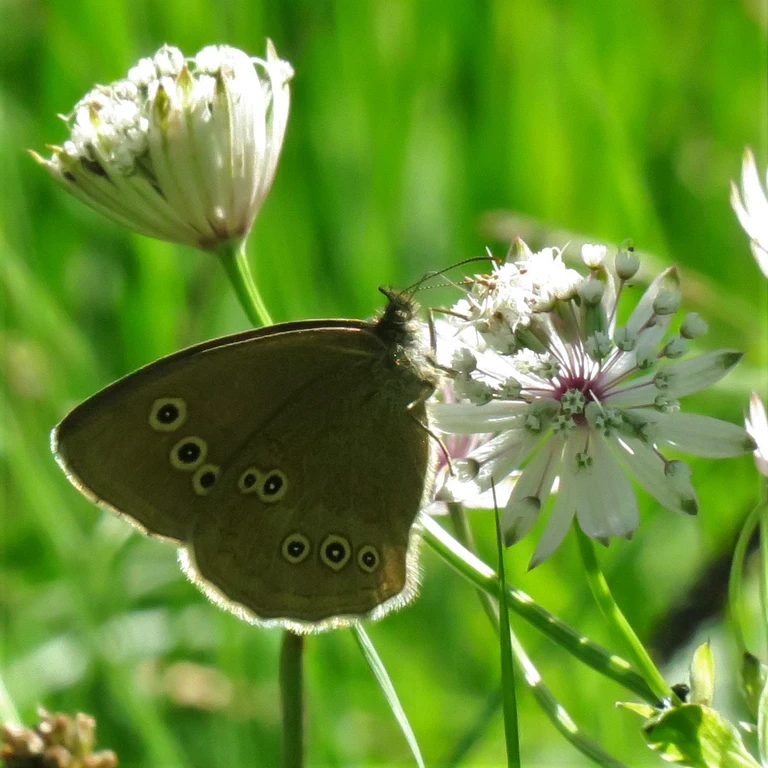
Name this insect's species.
Aphantopus hyperantus
